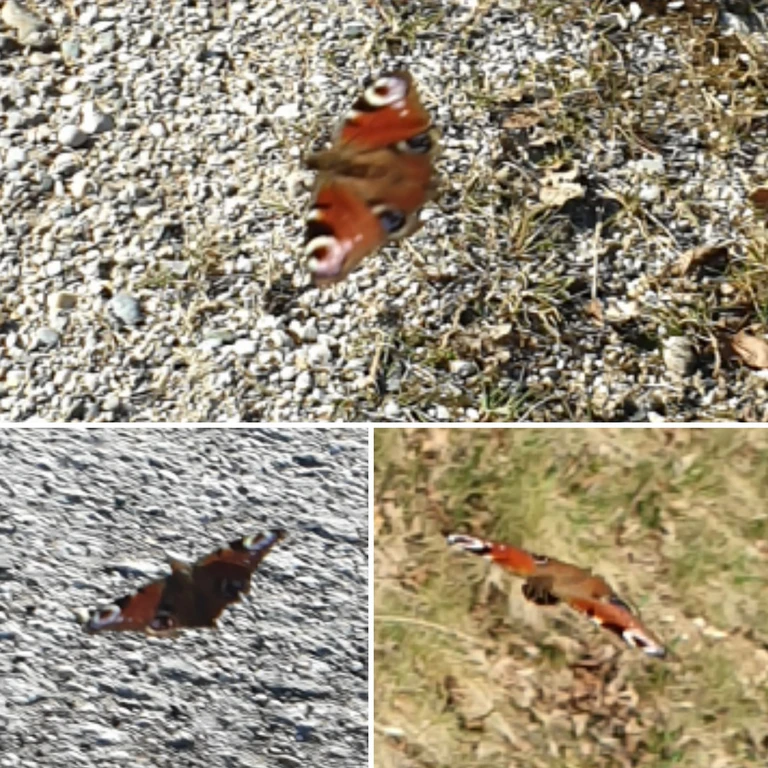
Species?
Aglais io
